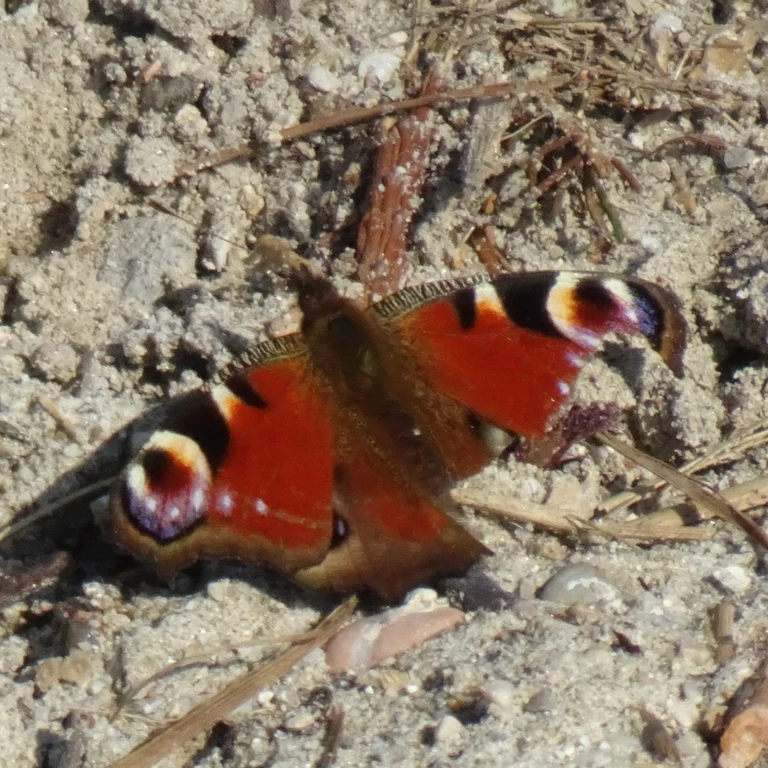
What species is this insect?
Aglais io
